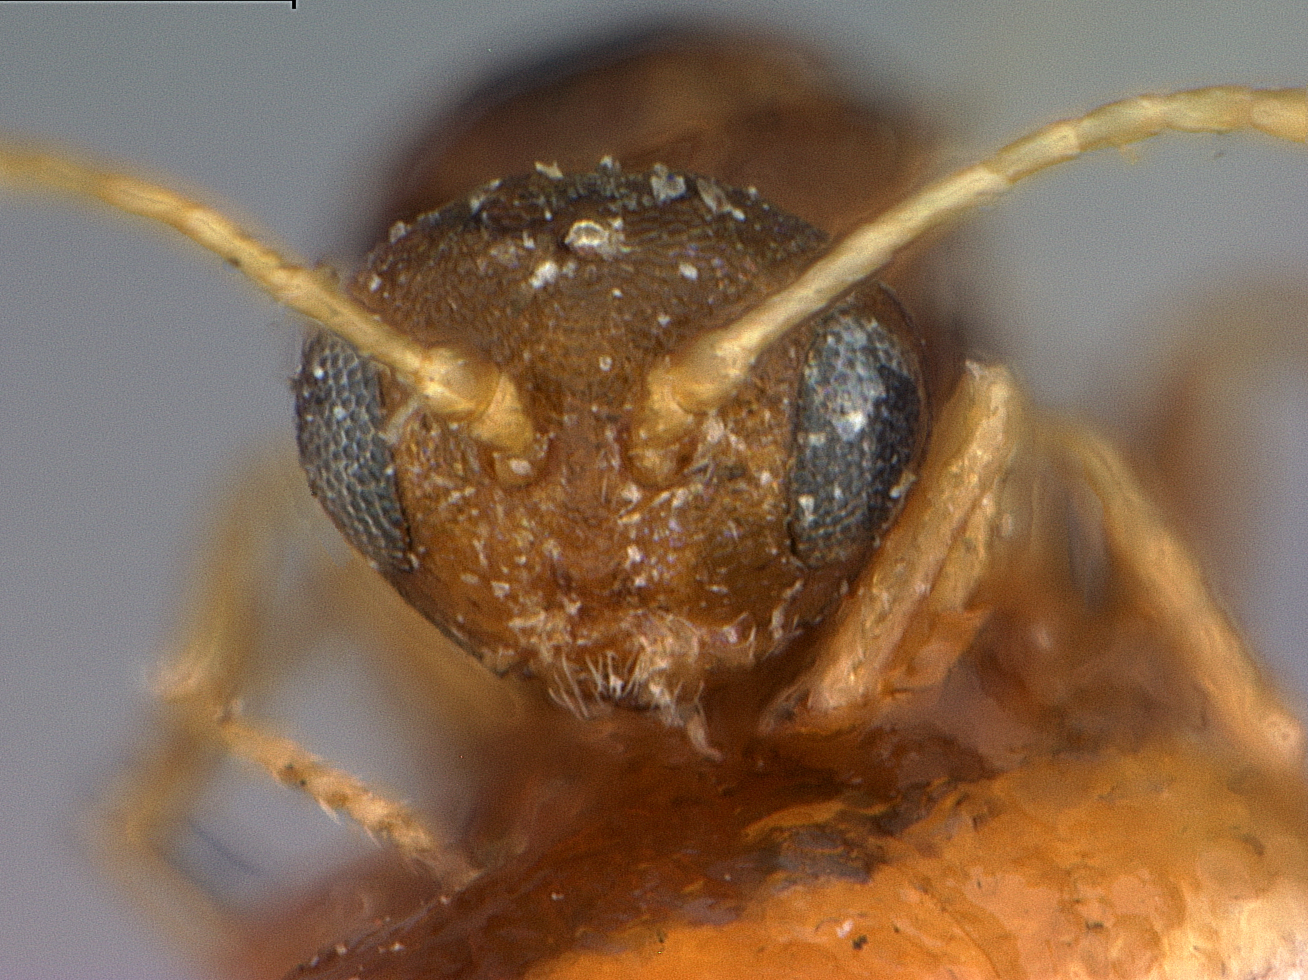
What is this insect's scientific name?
Andricus blastophagus
